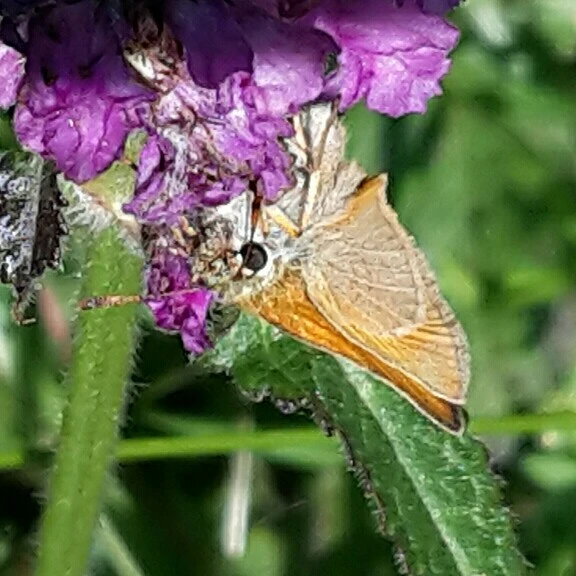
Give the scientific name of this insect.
Thymelicus sylvestris
